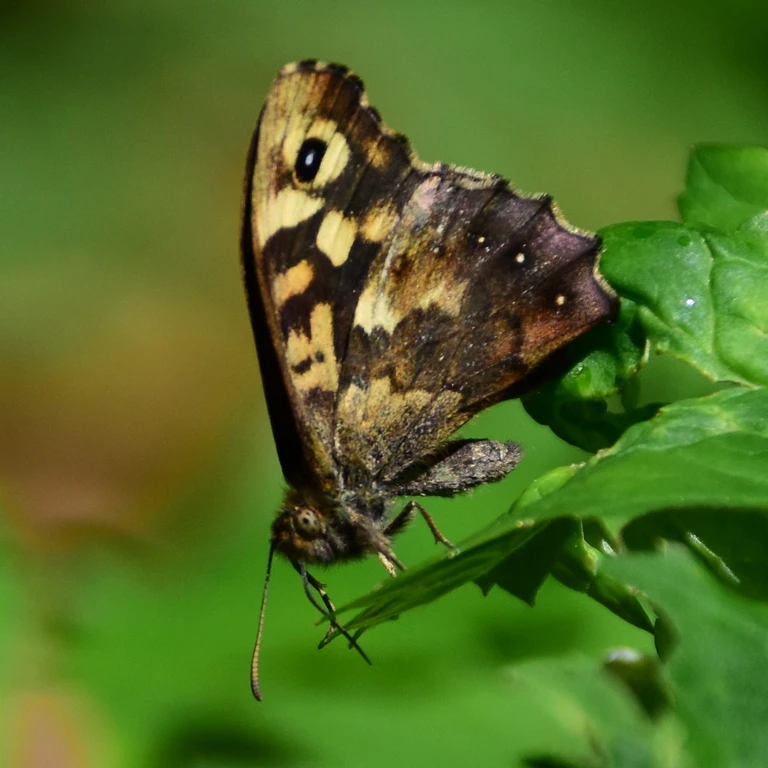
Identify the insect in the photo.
Pararge aegeria
